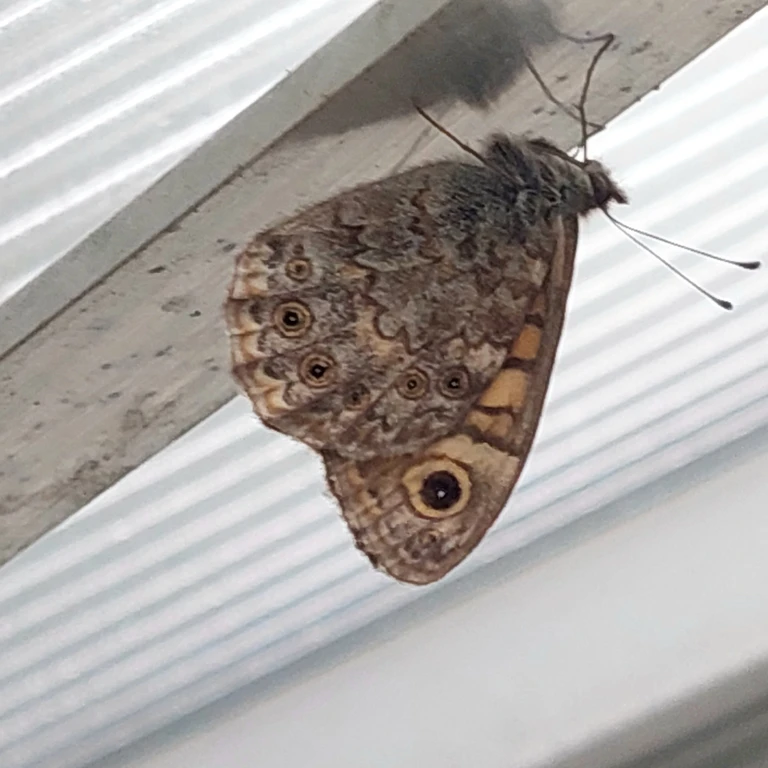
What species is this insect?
Lasiommata megera (also Pararge megera)
